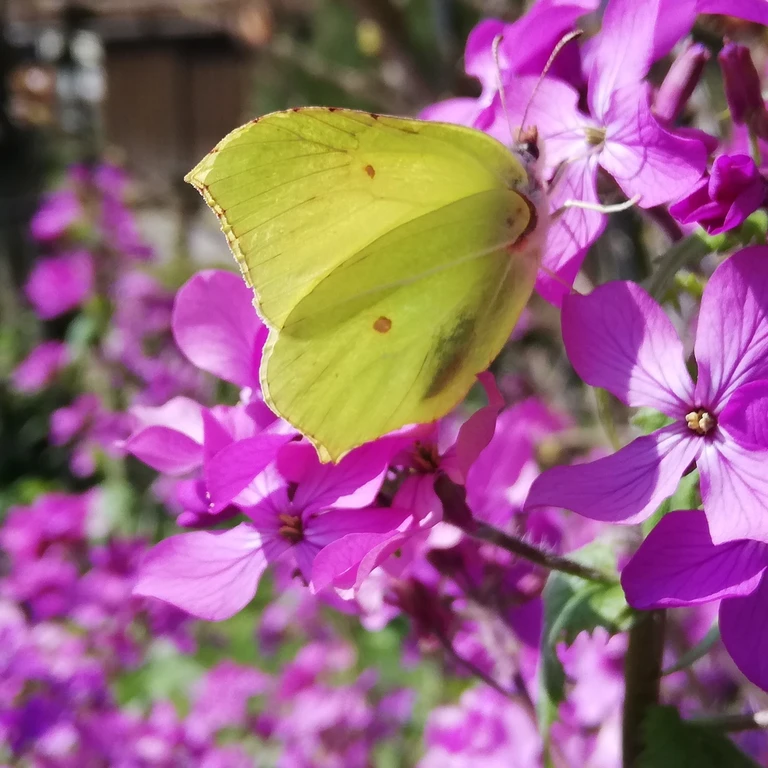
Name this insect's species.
Gonepteryx rhamni
